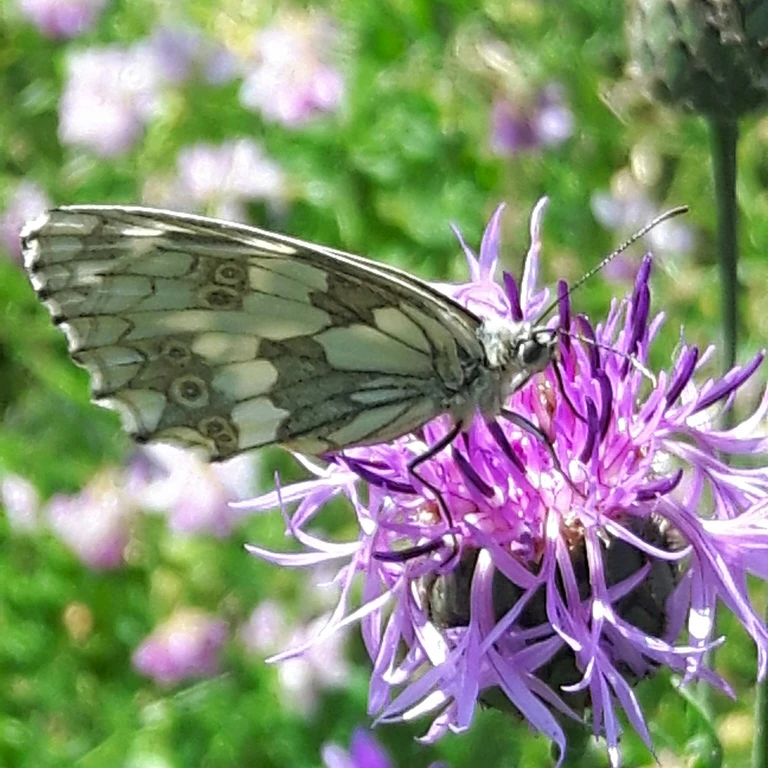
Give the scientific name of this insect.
Melanargia galathea
